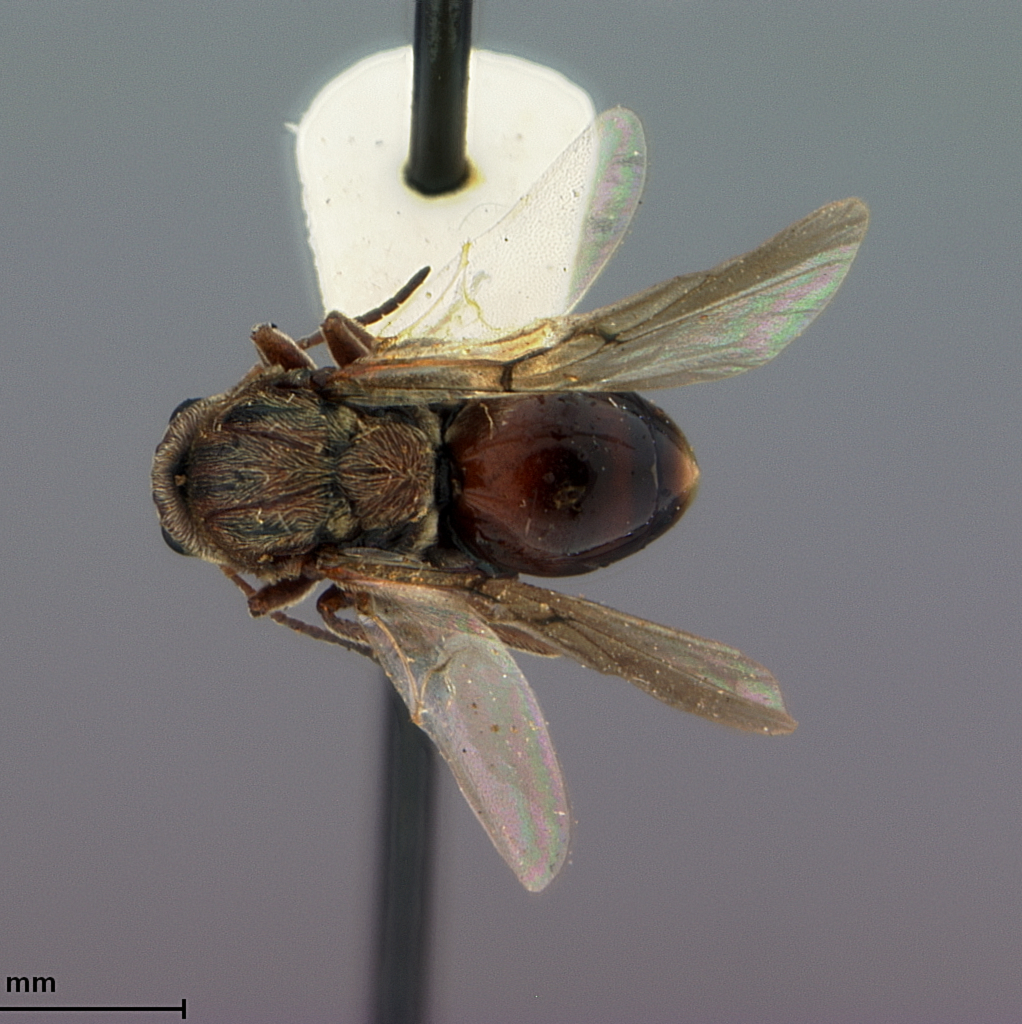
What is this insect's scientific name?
Callirhytis corallosa
